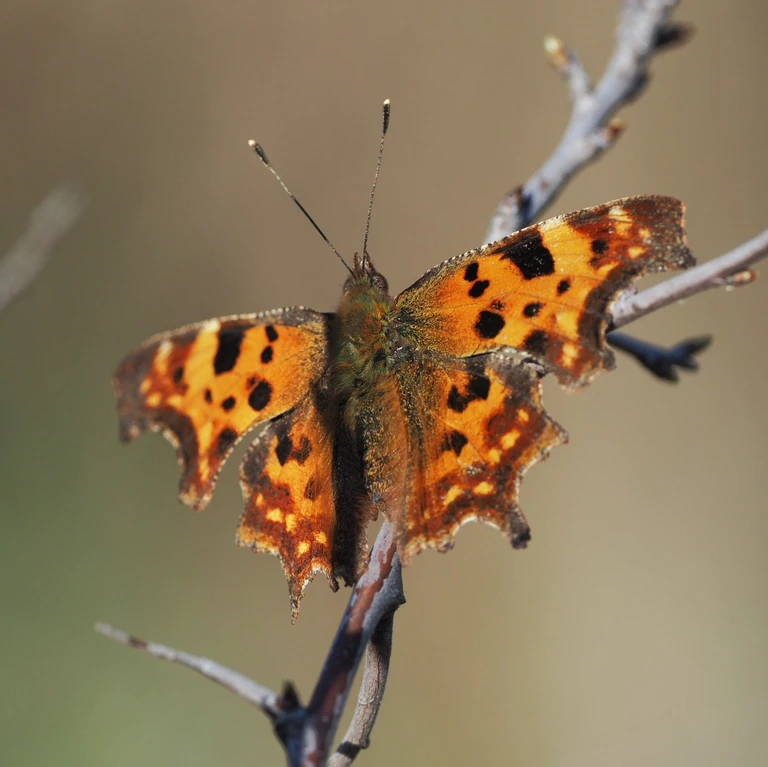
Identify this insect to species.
Polygonia c-album
